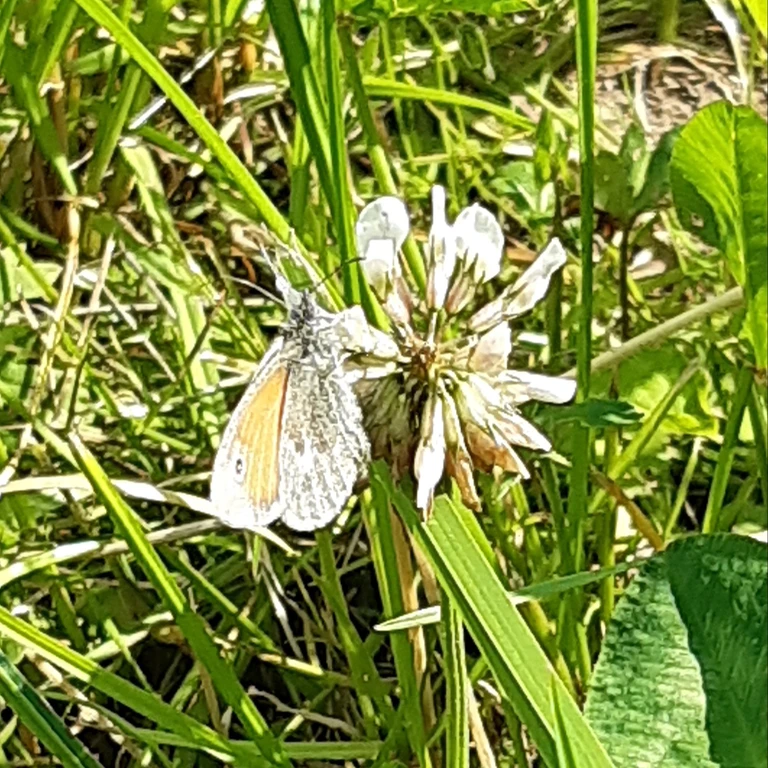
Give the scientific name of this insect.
Coenonympha pamphilus
